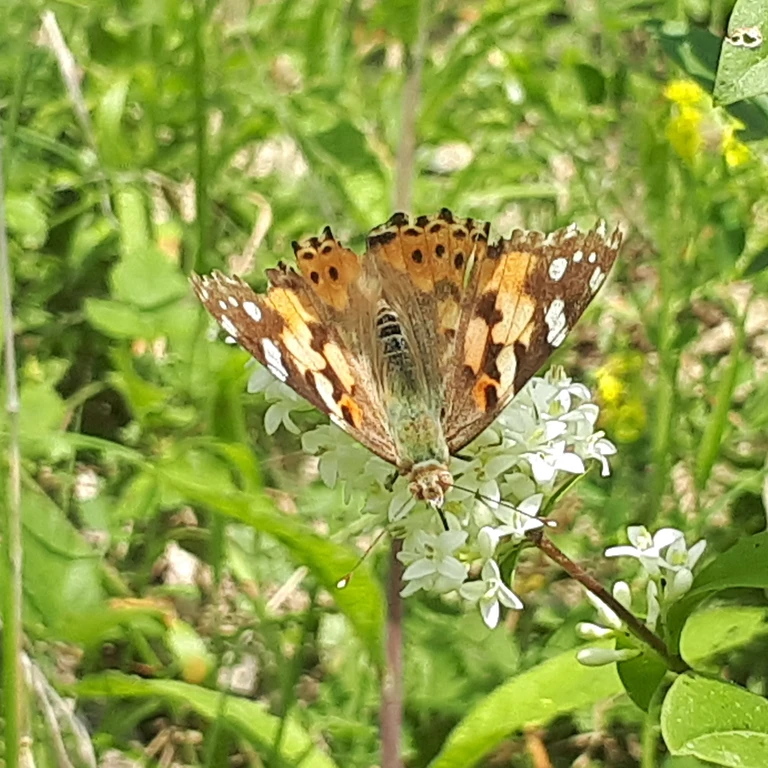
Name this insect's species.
Vanessa cardui
